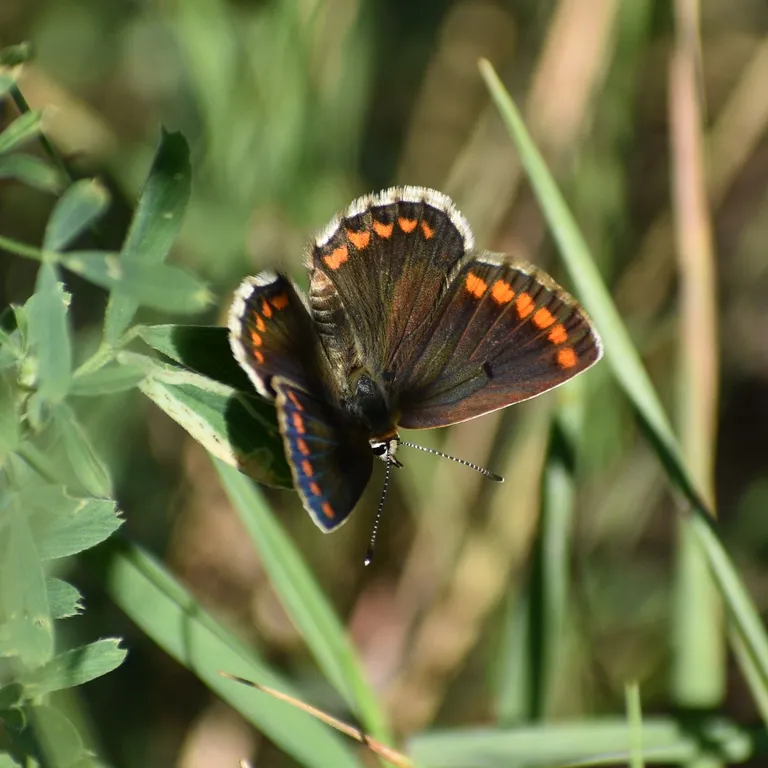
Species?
Aricia agestis/artaxerxes
